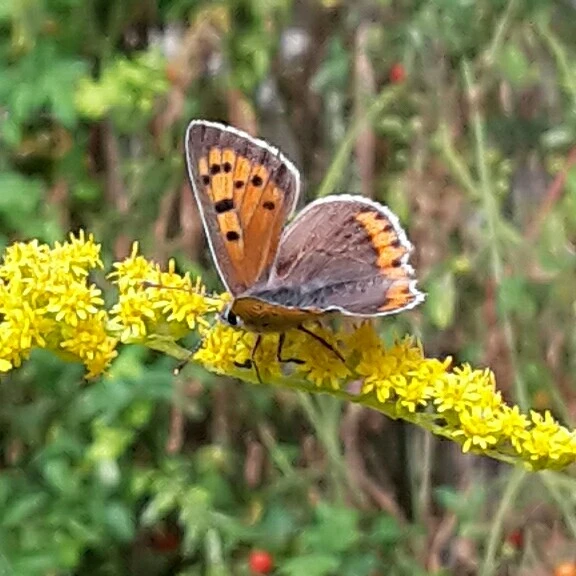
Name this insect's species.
Lycaena phlaeas
